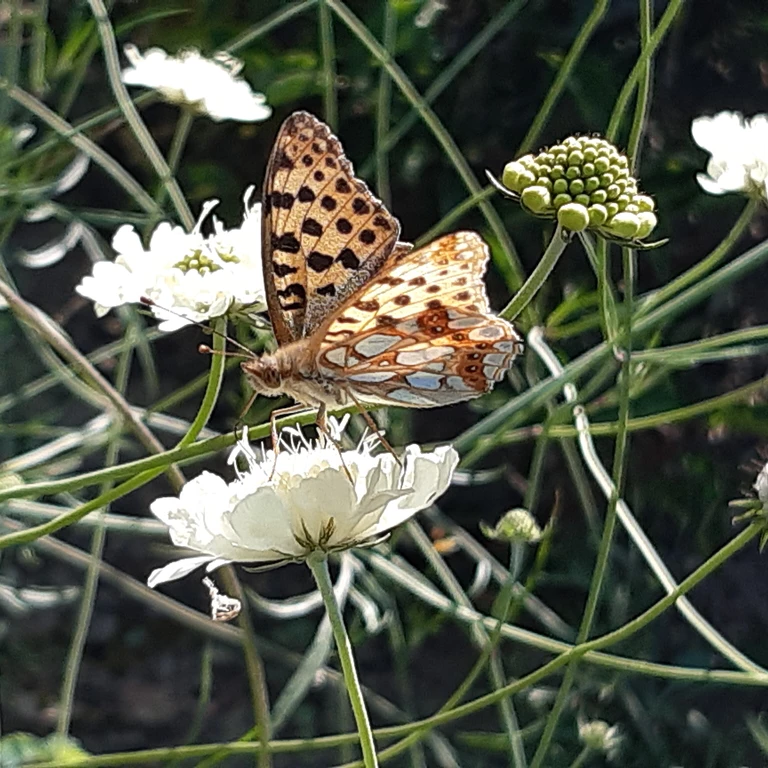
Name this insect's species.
Issoria lathonia
